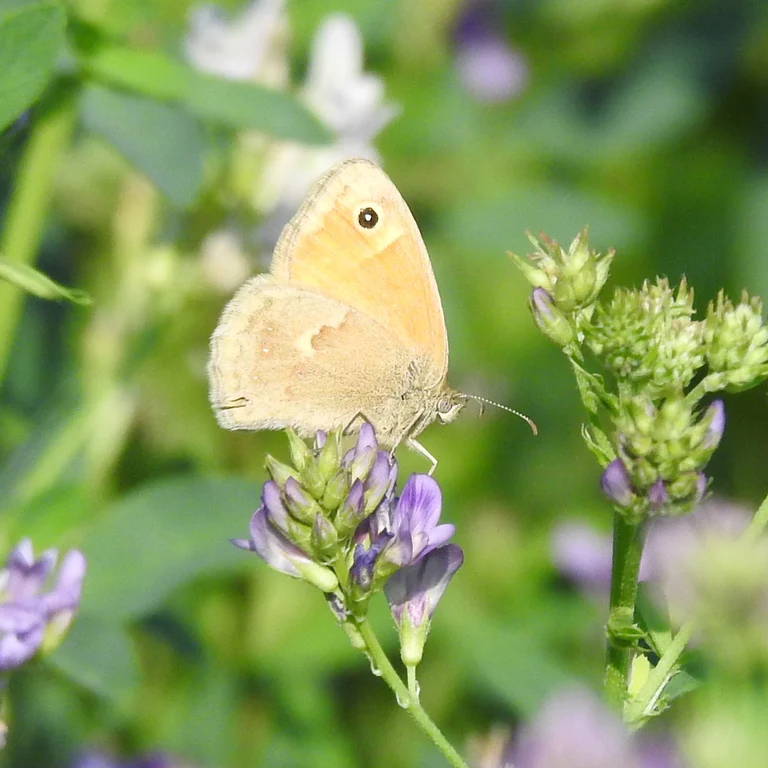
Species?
Coenonympha pamphilus
